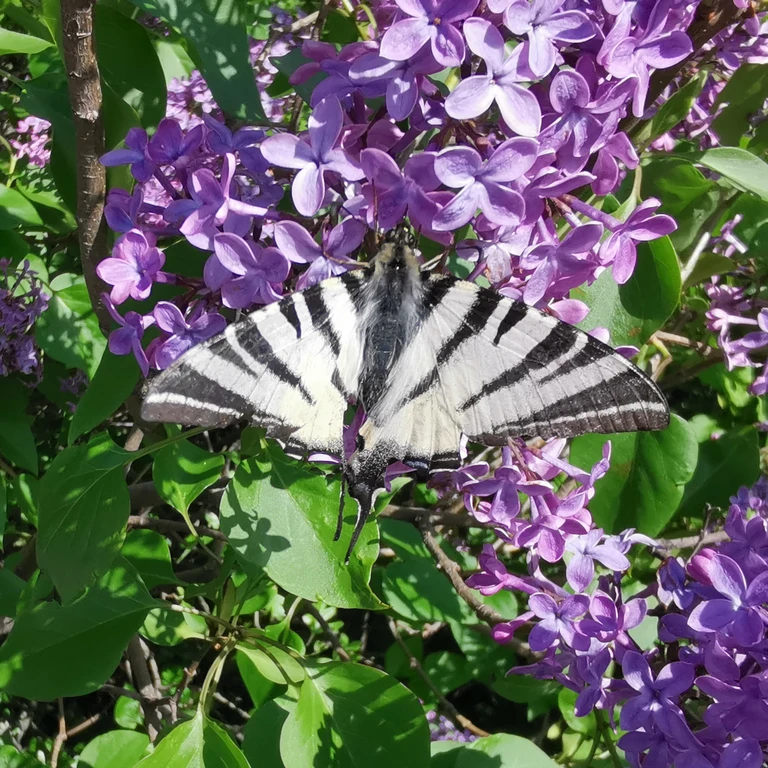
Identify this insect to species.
Iphiclides podalirius
